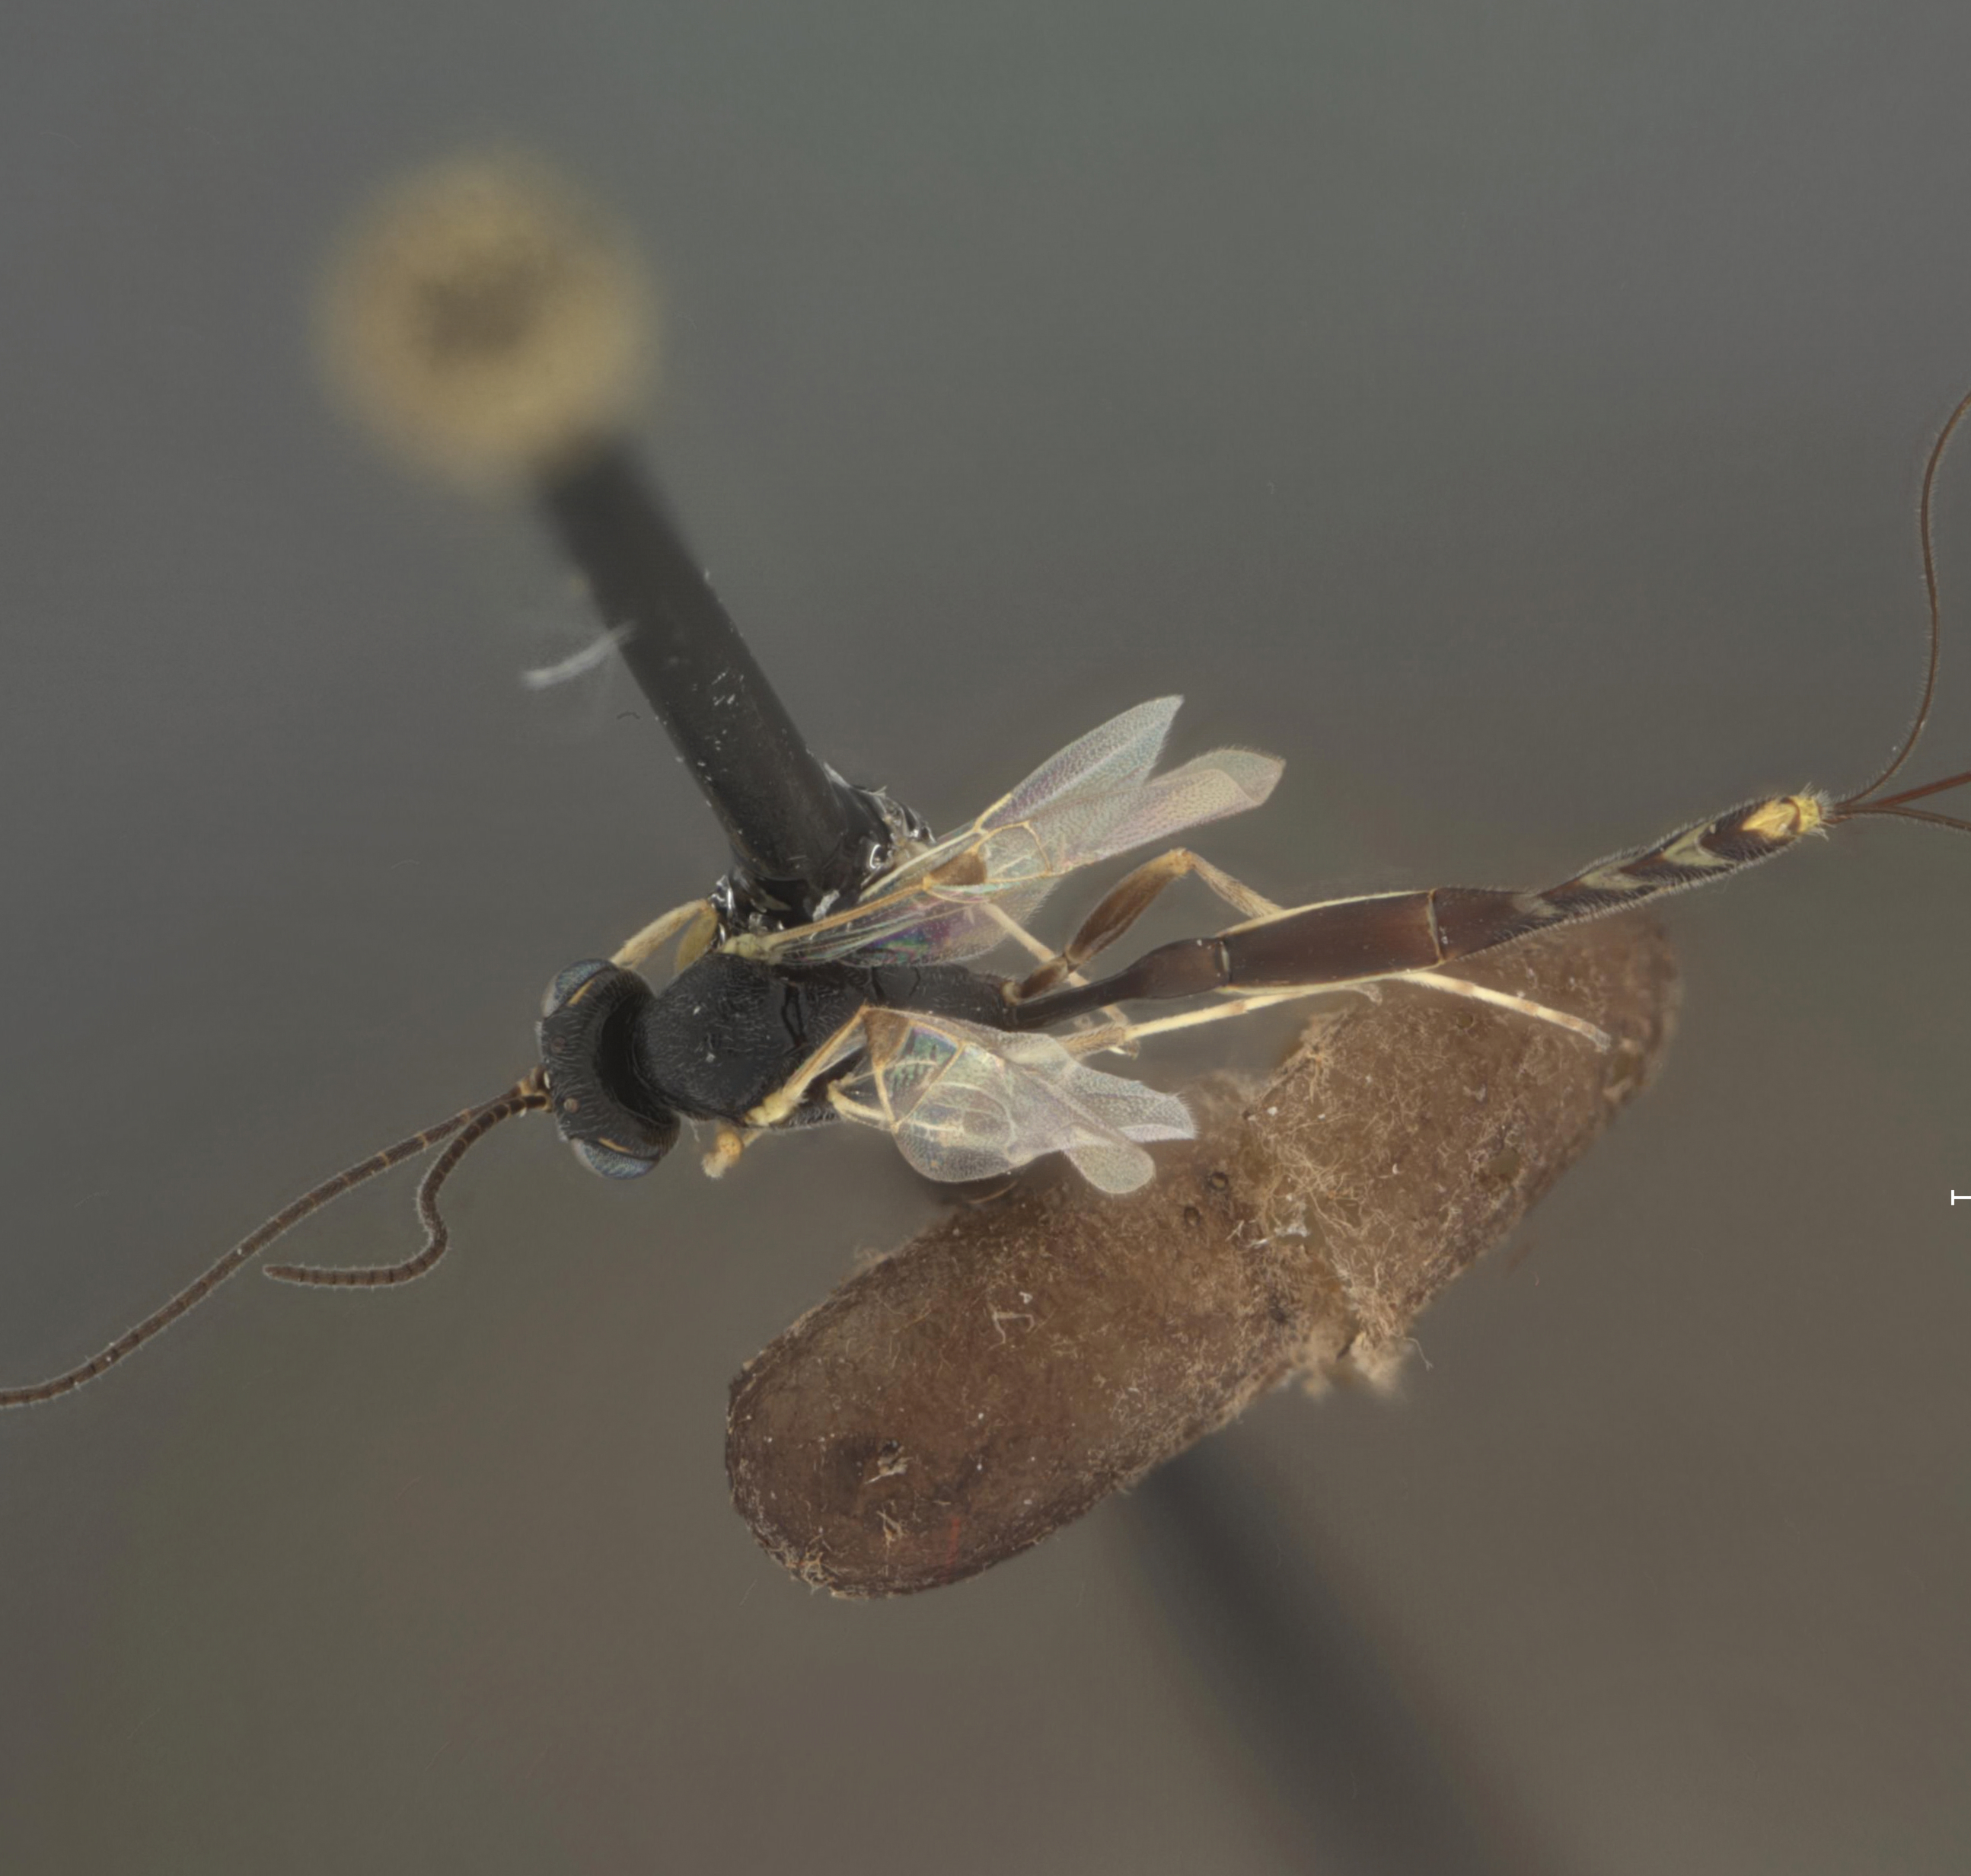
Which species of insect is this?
Temelucha arogue
